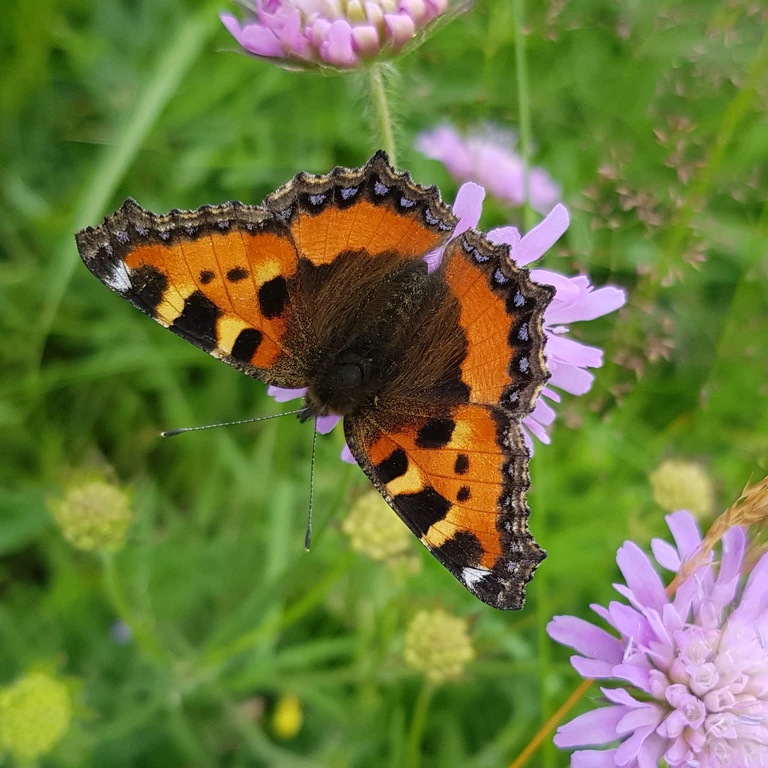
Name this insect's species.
Aglais urticae
